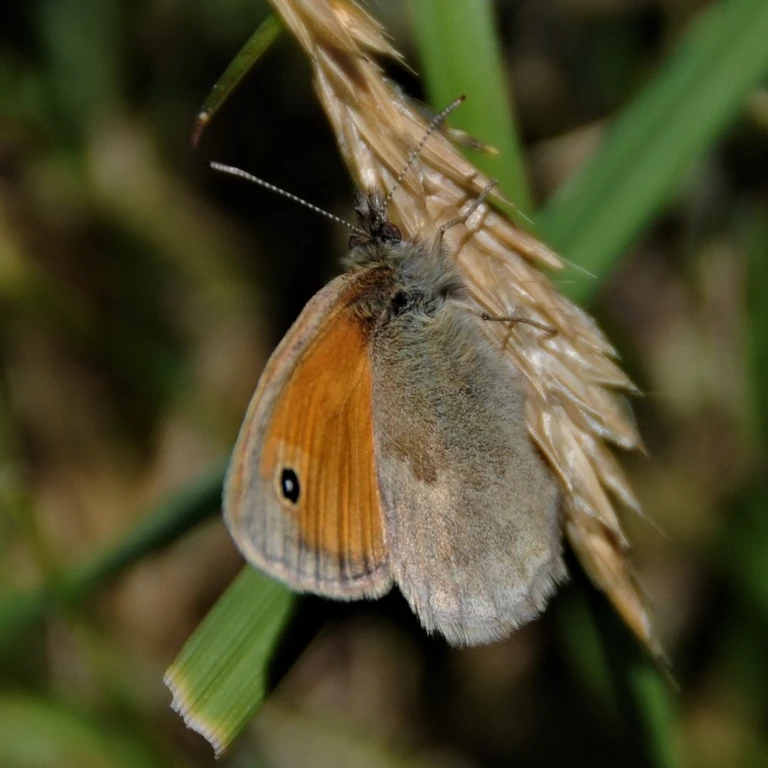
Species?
Coenonympha pamphilus
